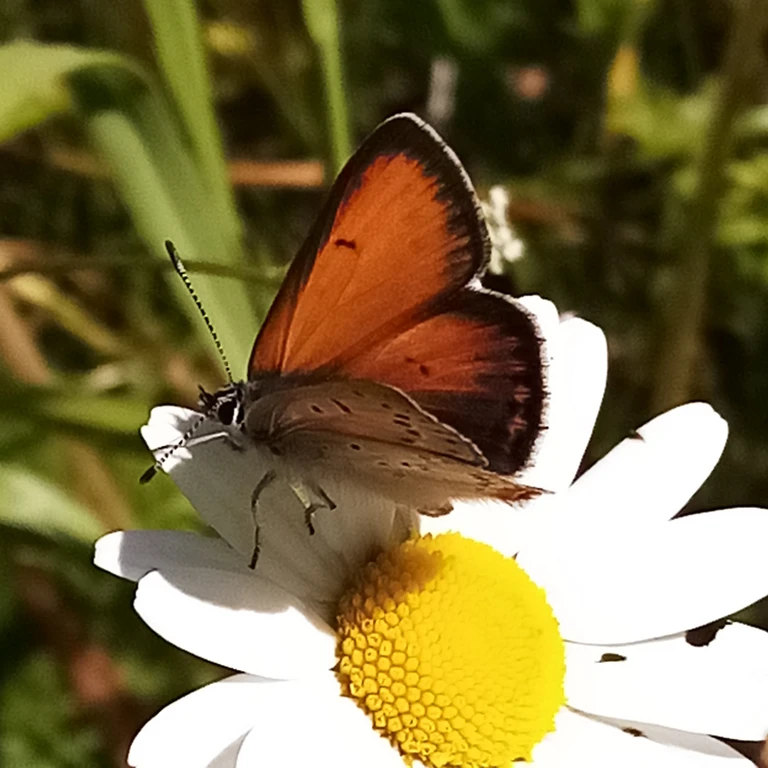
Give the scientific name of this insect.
Lycaena hippothoe (also Palaeochrysophanus hippothoe)
